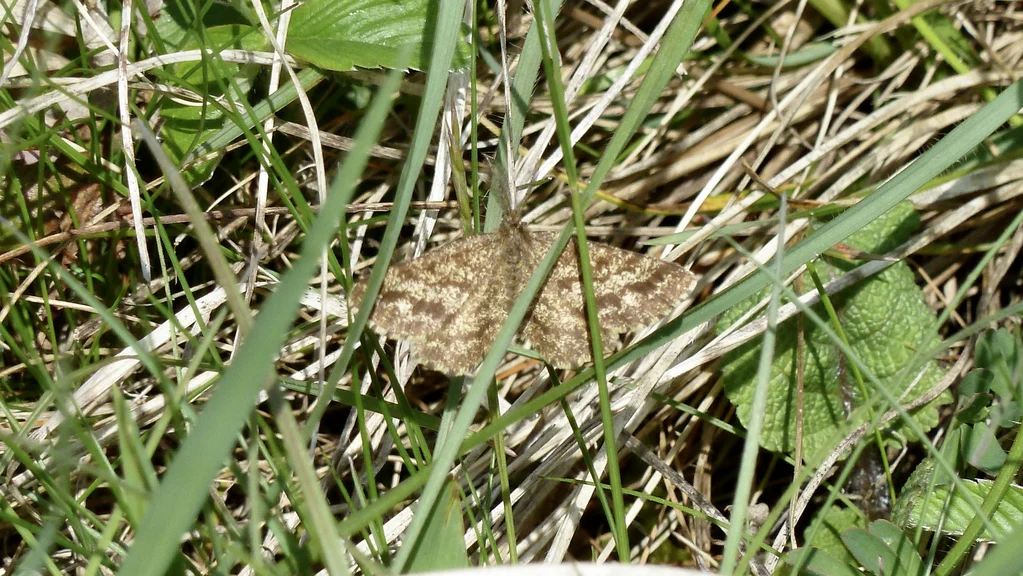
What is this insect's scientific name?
Ematurga atomaria
